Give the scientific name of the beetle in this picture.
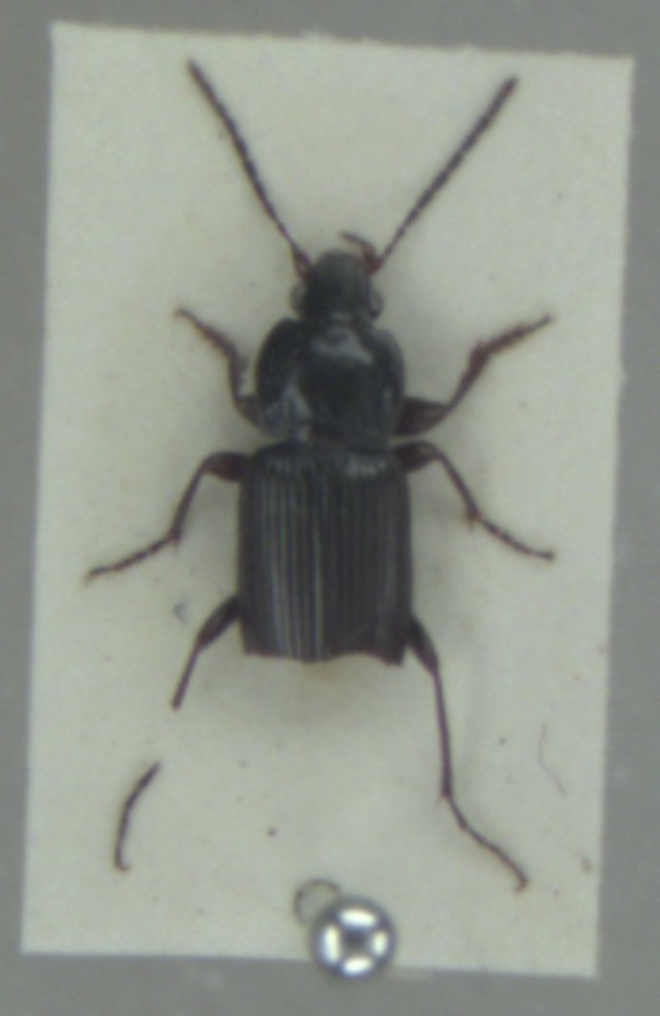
Pterostichus vernalis
